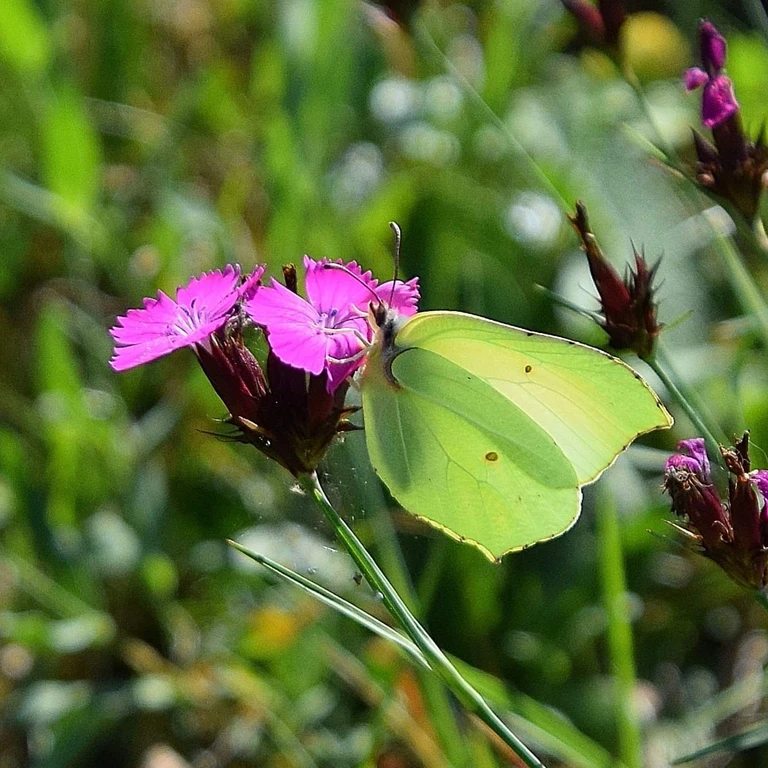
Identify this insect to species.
Gonepteryx rhamni
